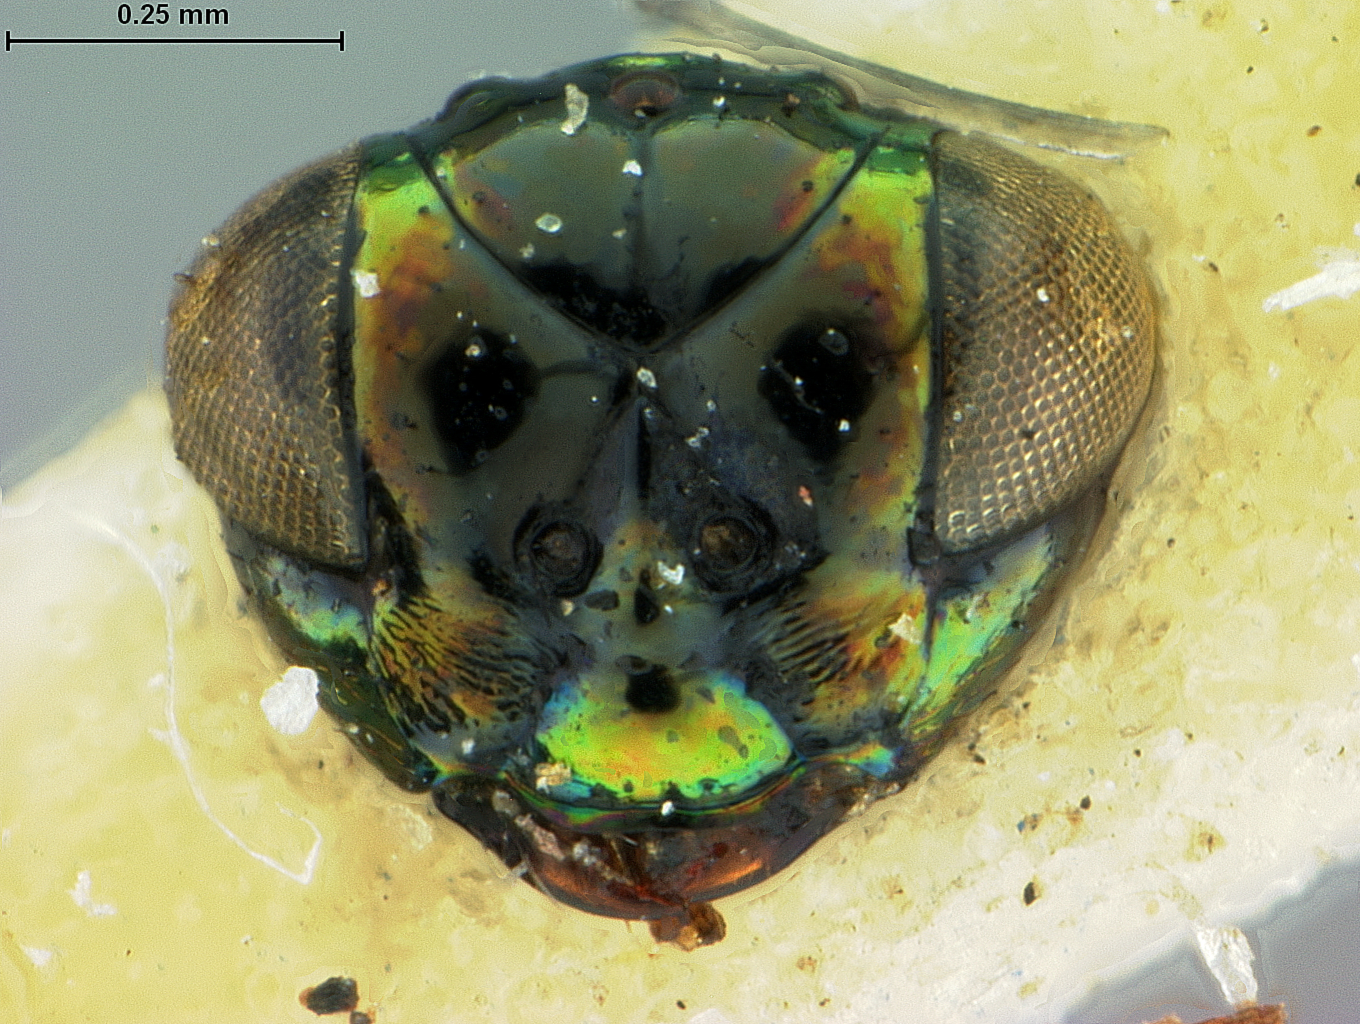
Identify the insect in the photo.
Entedon arizonensis
